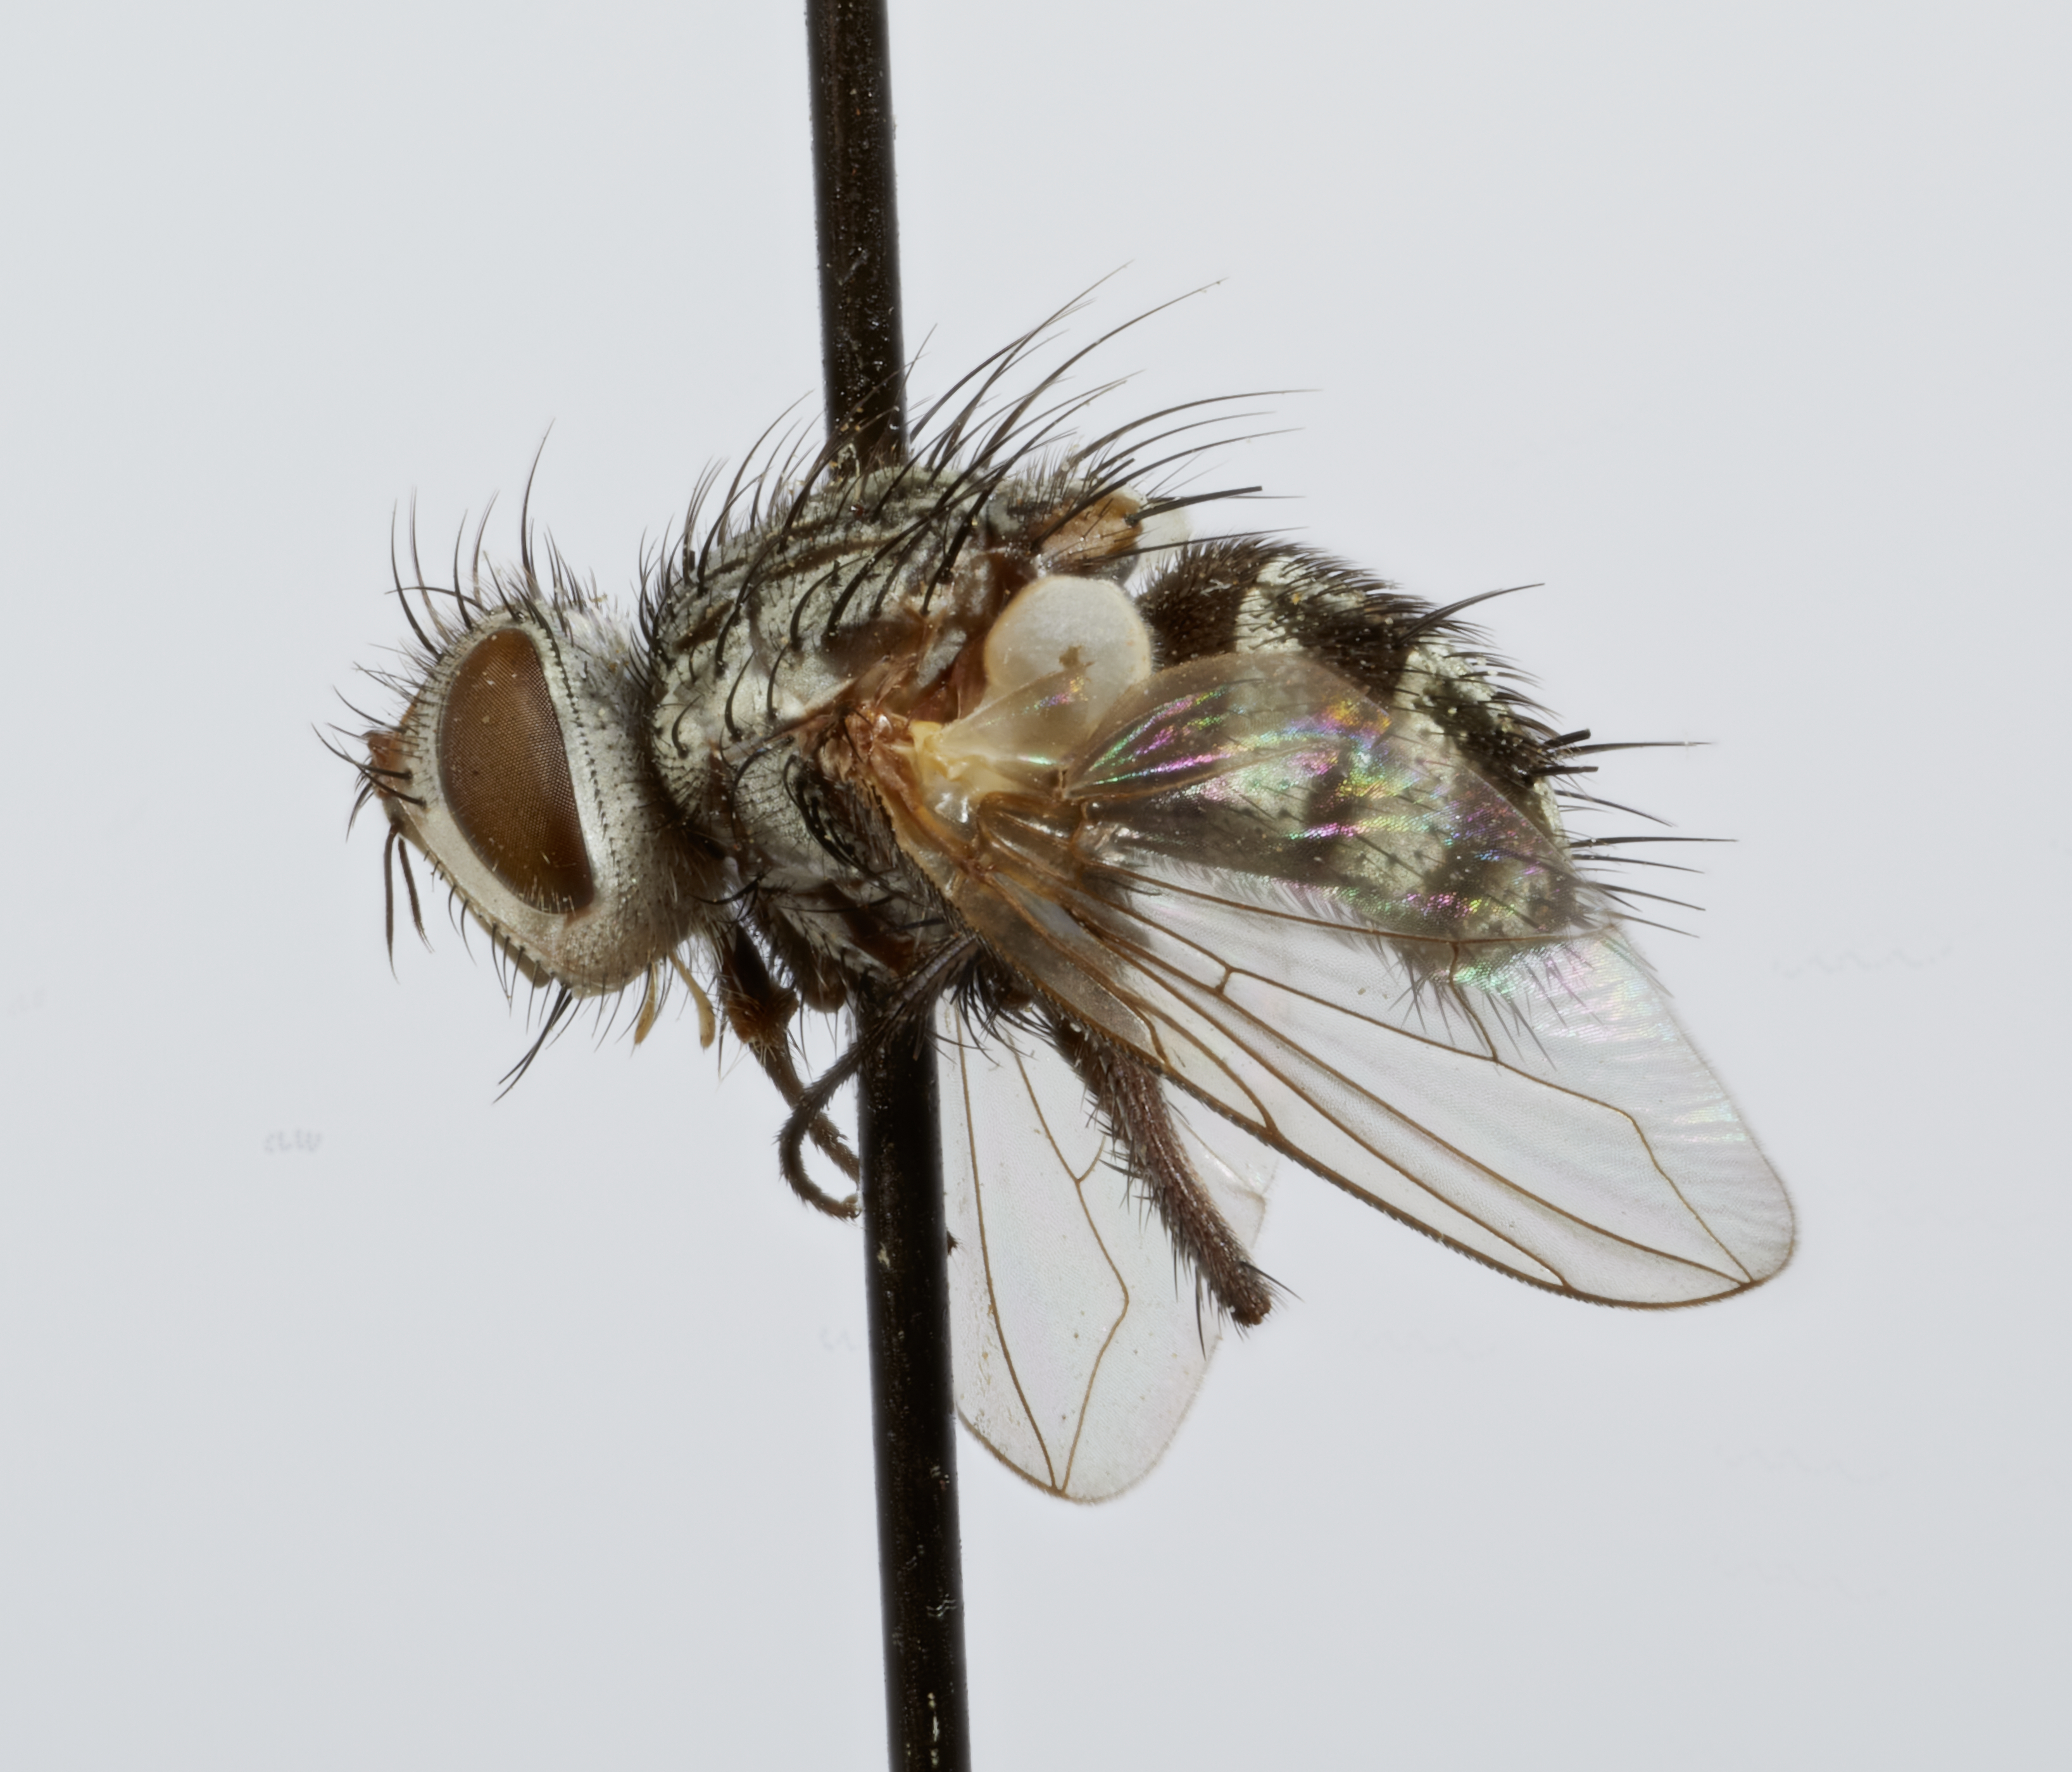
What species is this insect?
Phasmofrontina perarida
